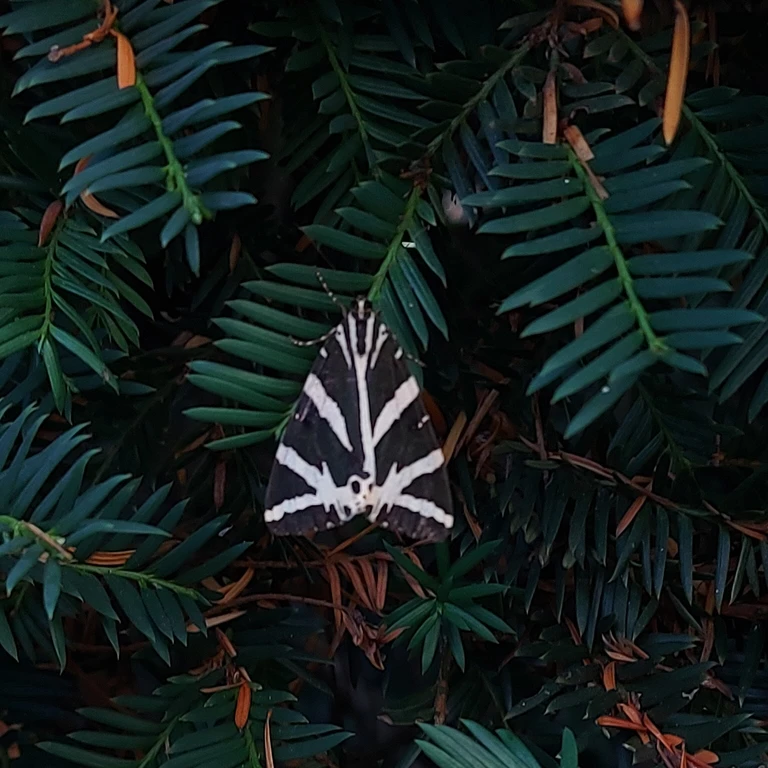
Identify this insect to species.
Euplagia quadripunctaria
